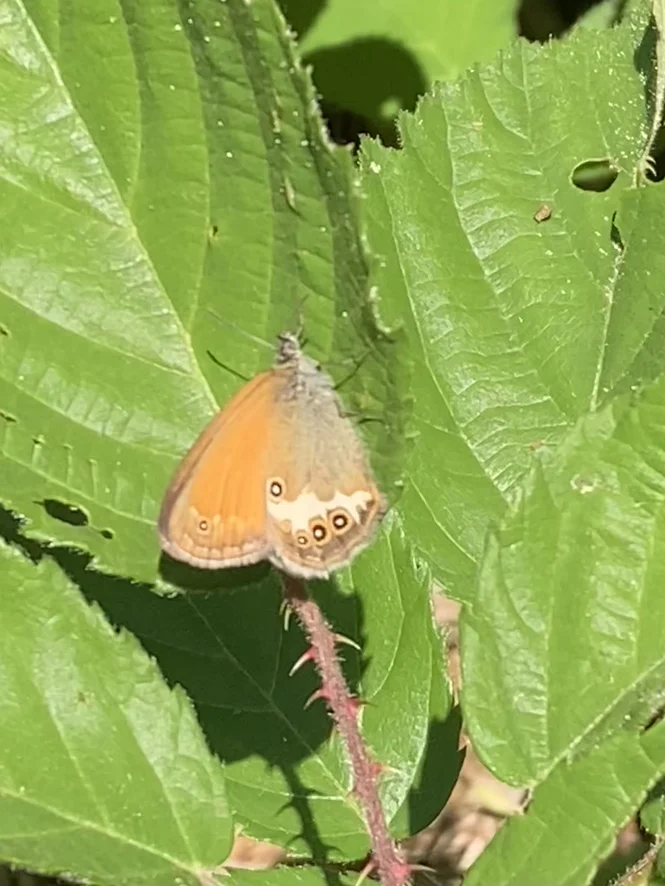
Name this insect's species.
Coenonympha arcania
